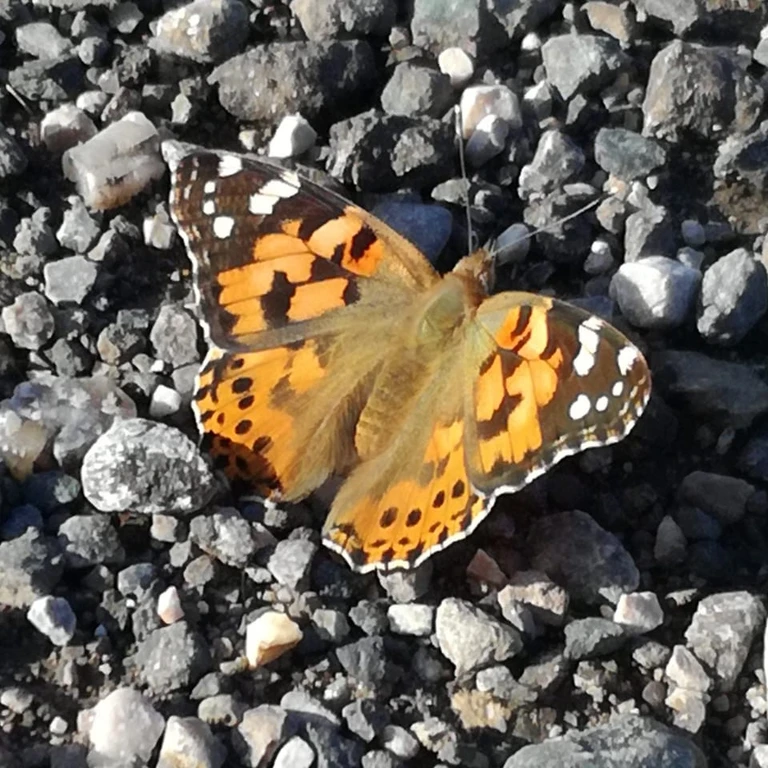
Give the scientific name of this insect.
Vanessa cardui
